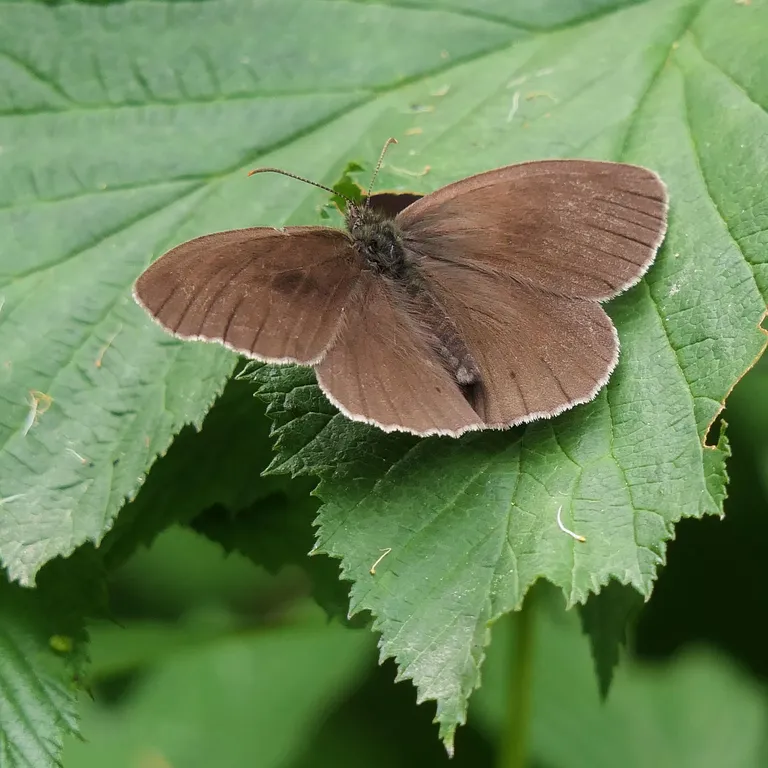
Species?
Aphantopus hyperantus
